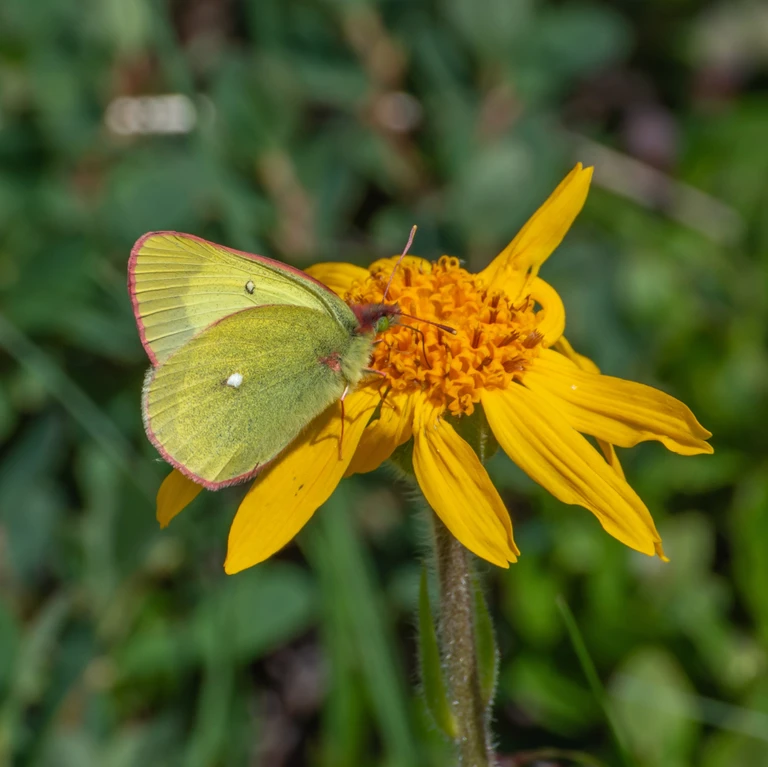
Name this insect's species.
Colias palaeno
